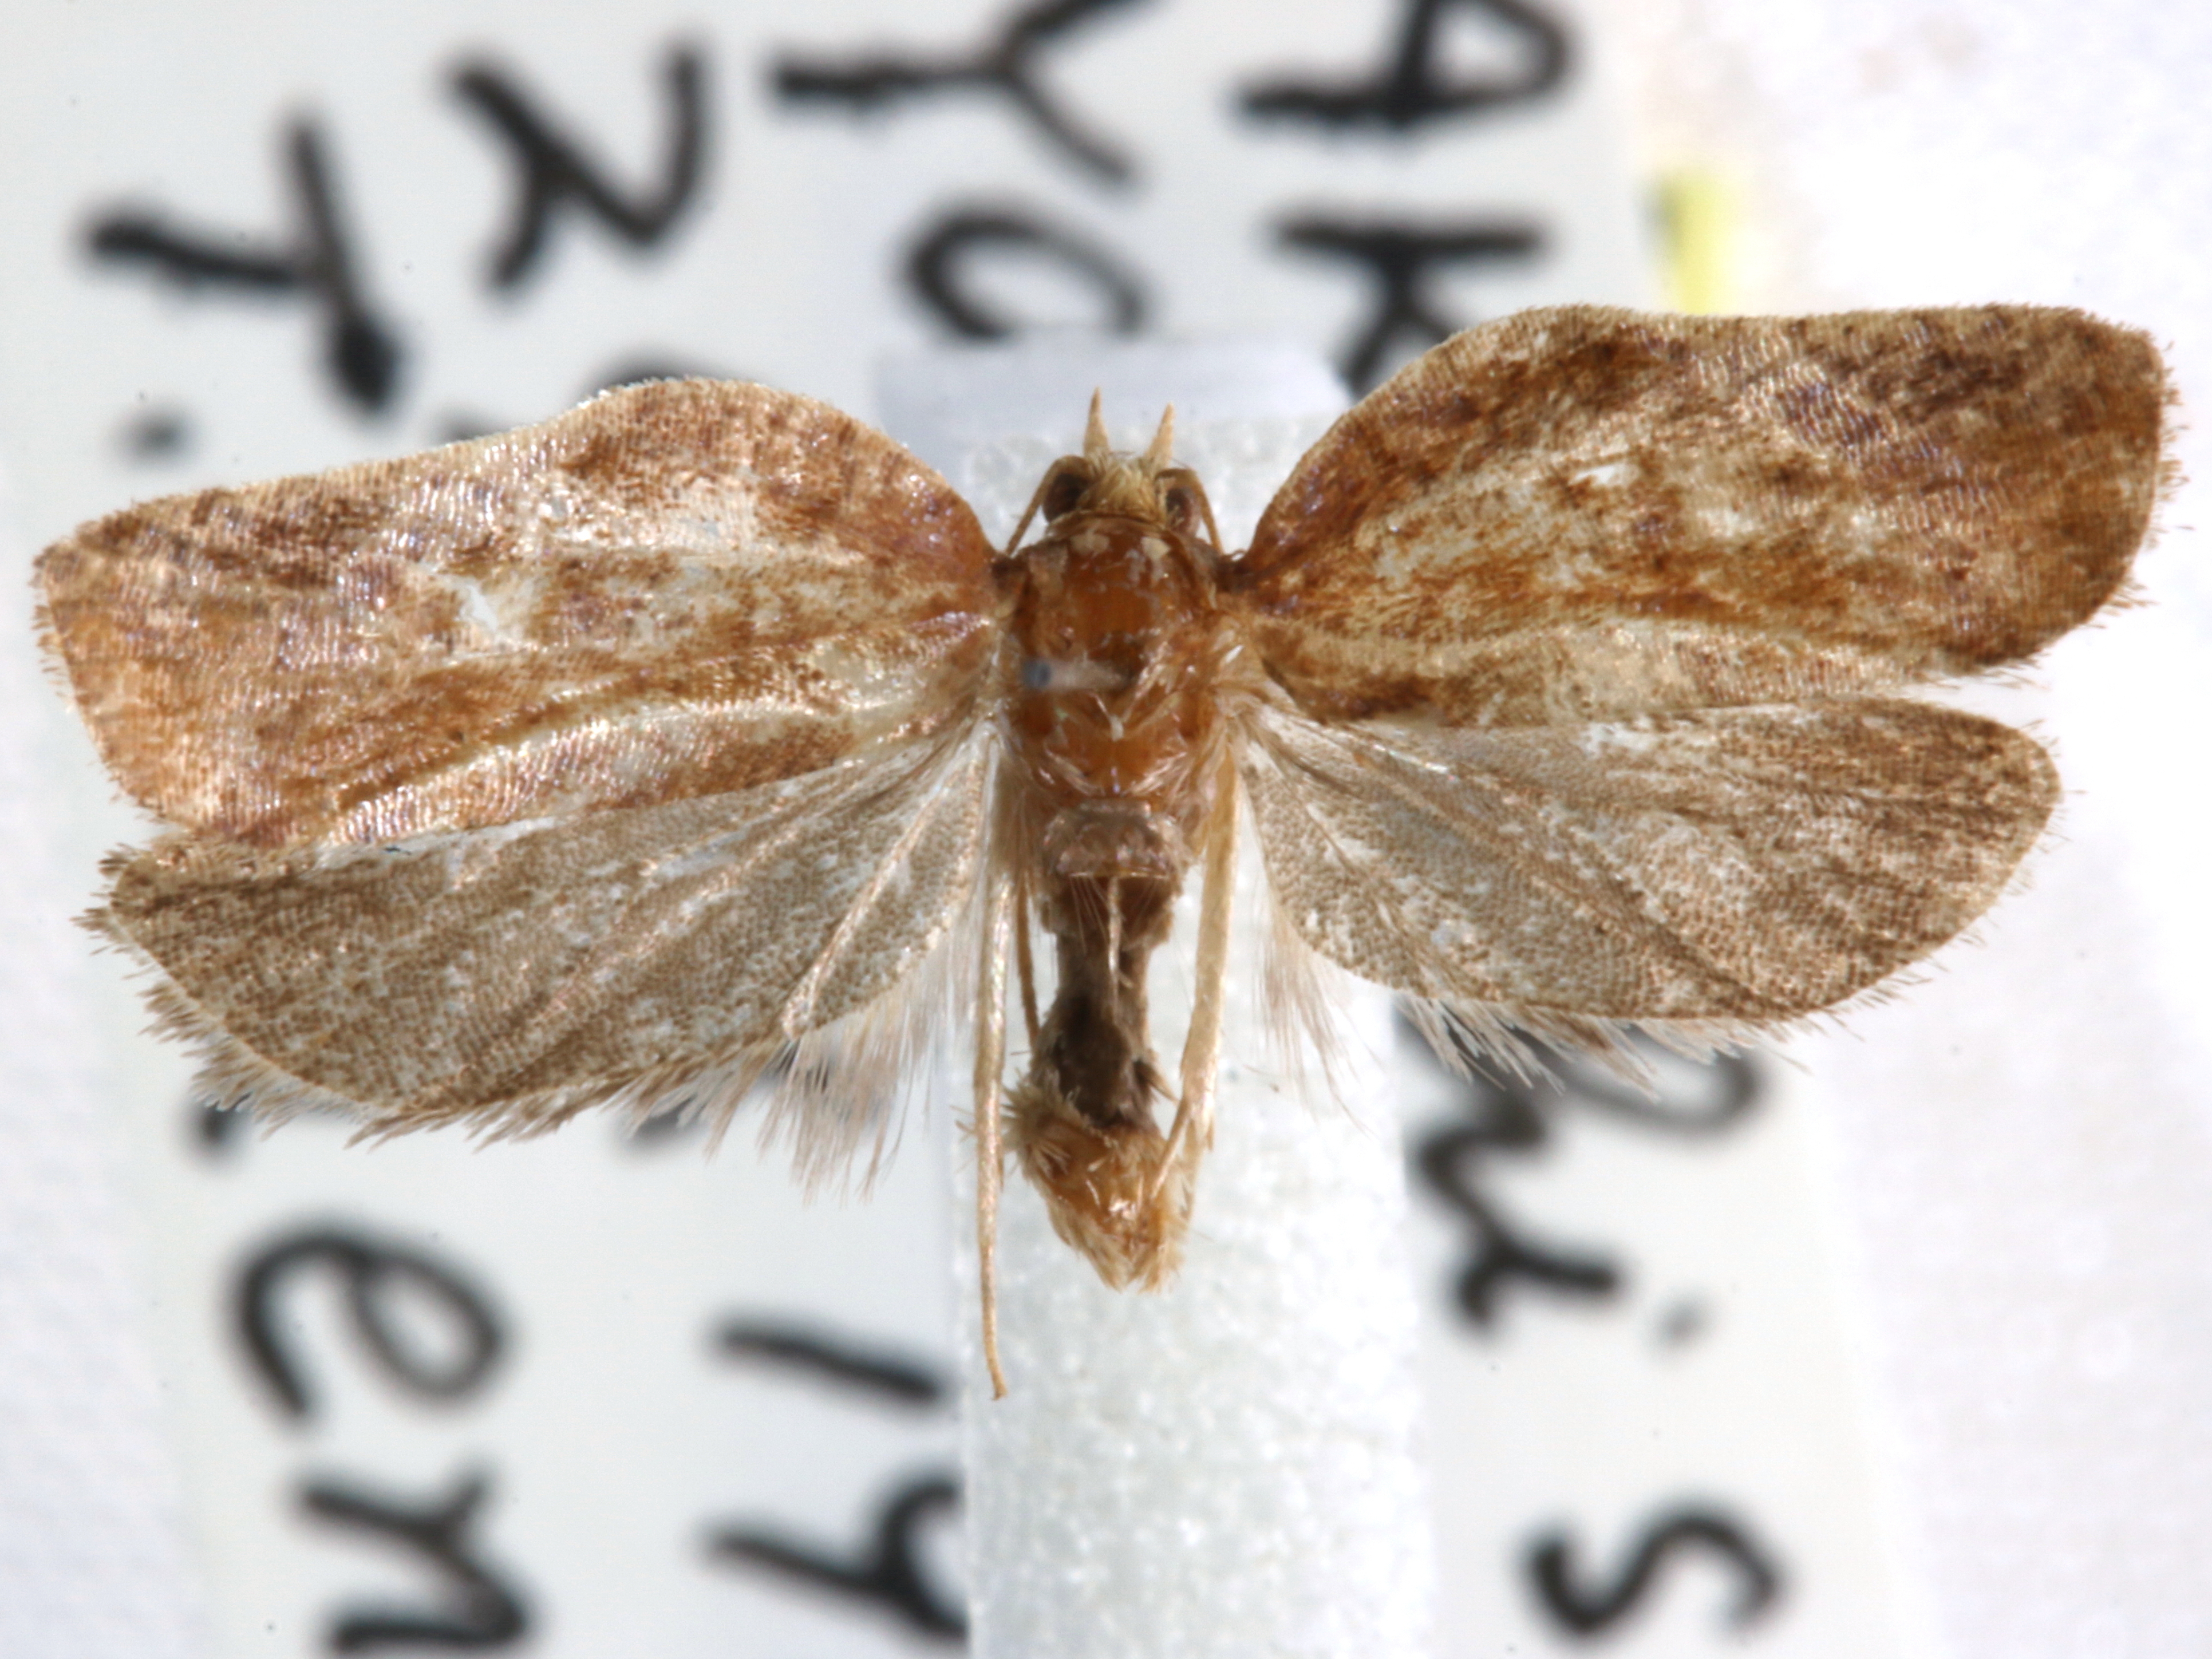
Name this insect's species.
Acleris delicatana
